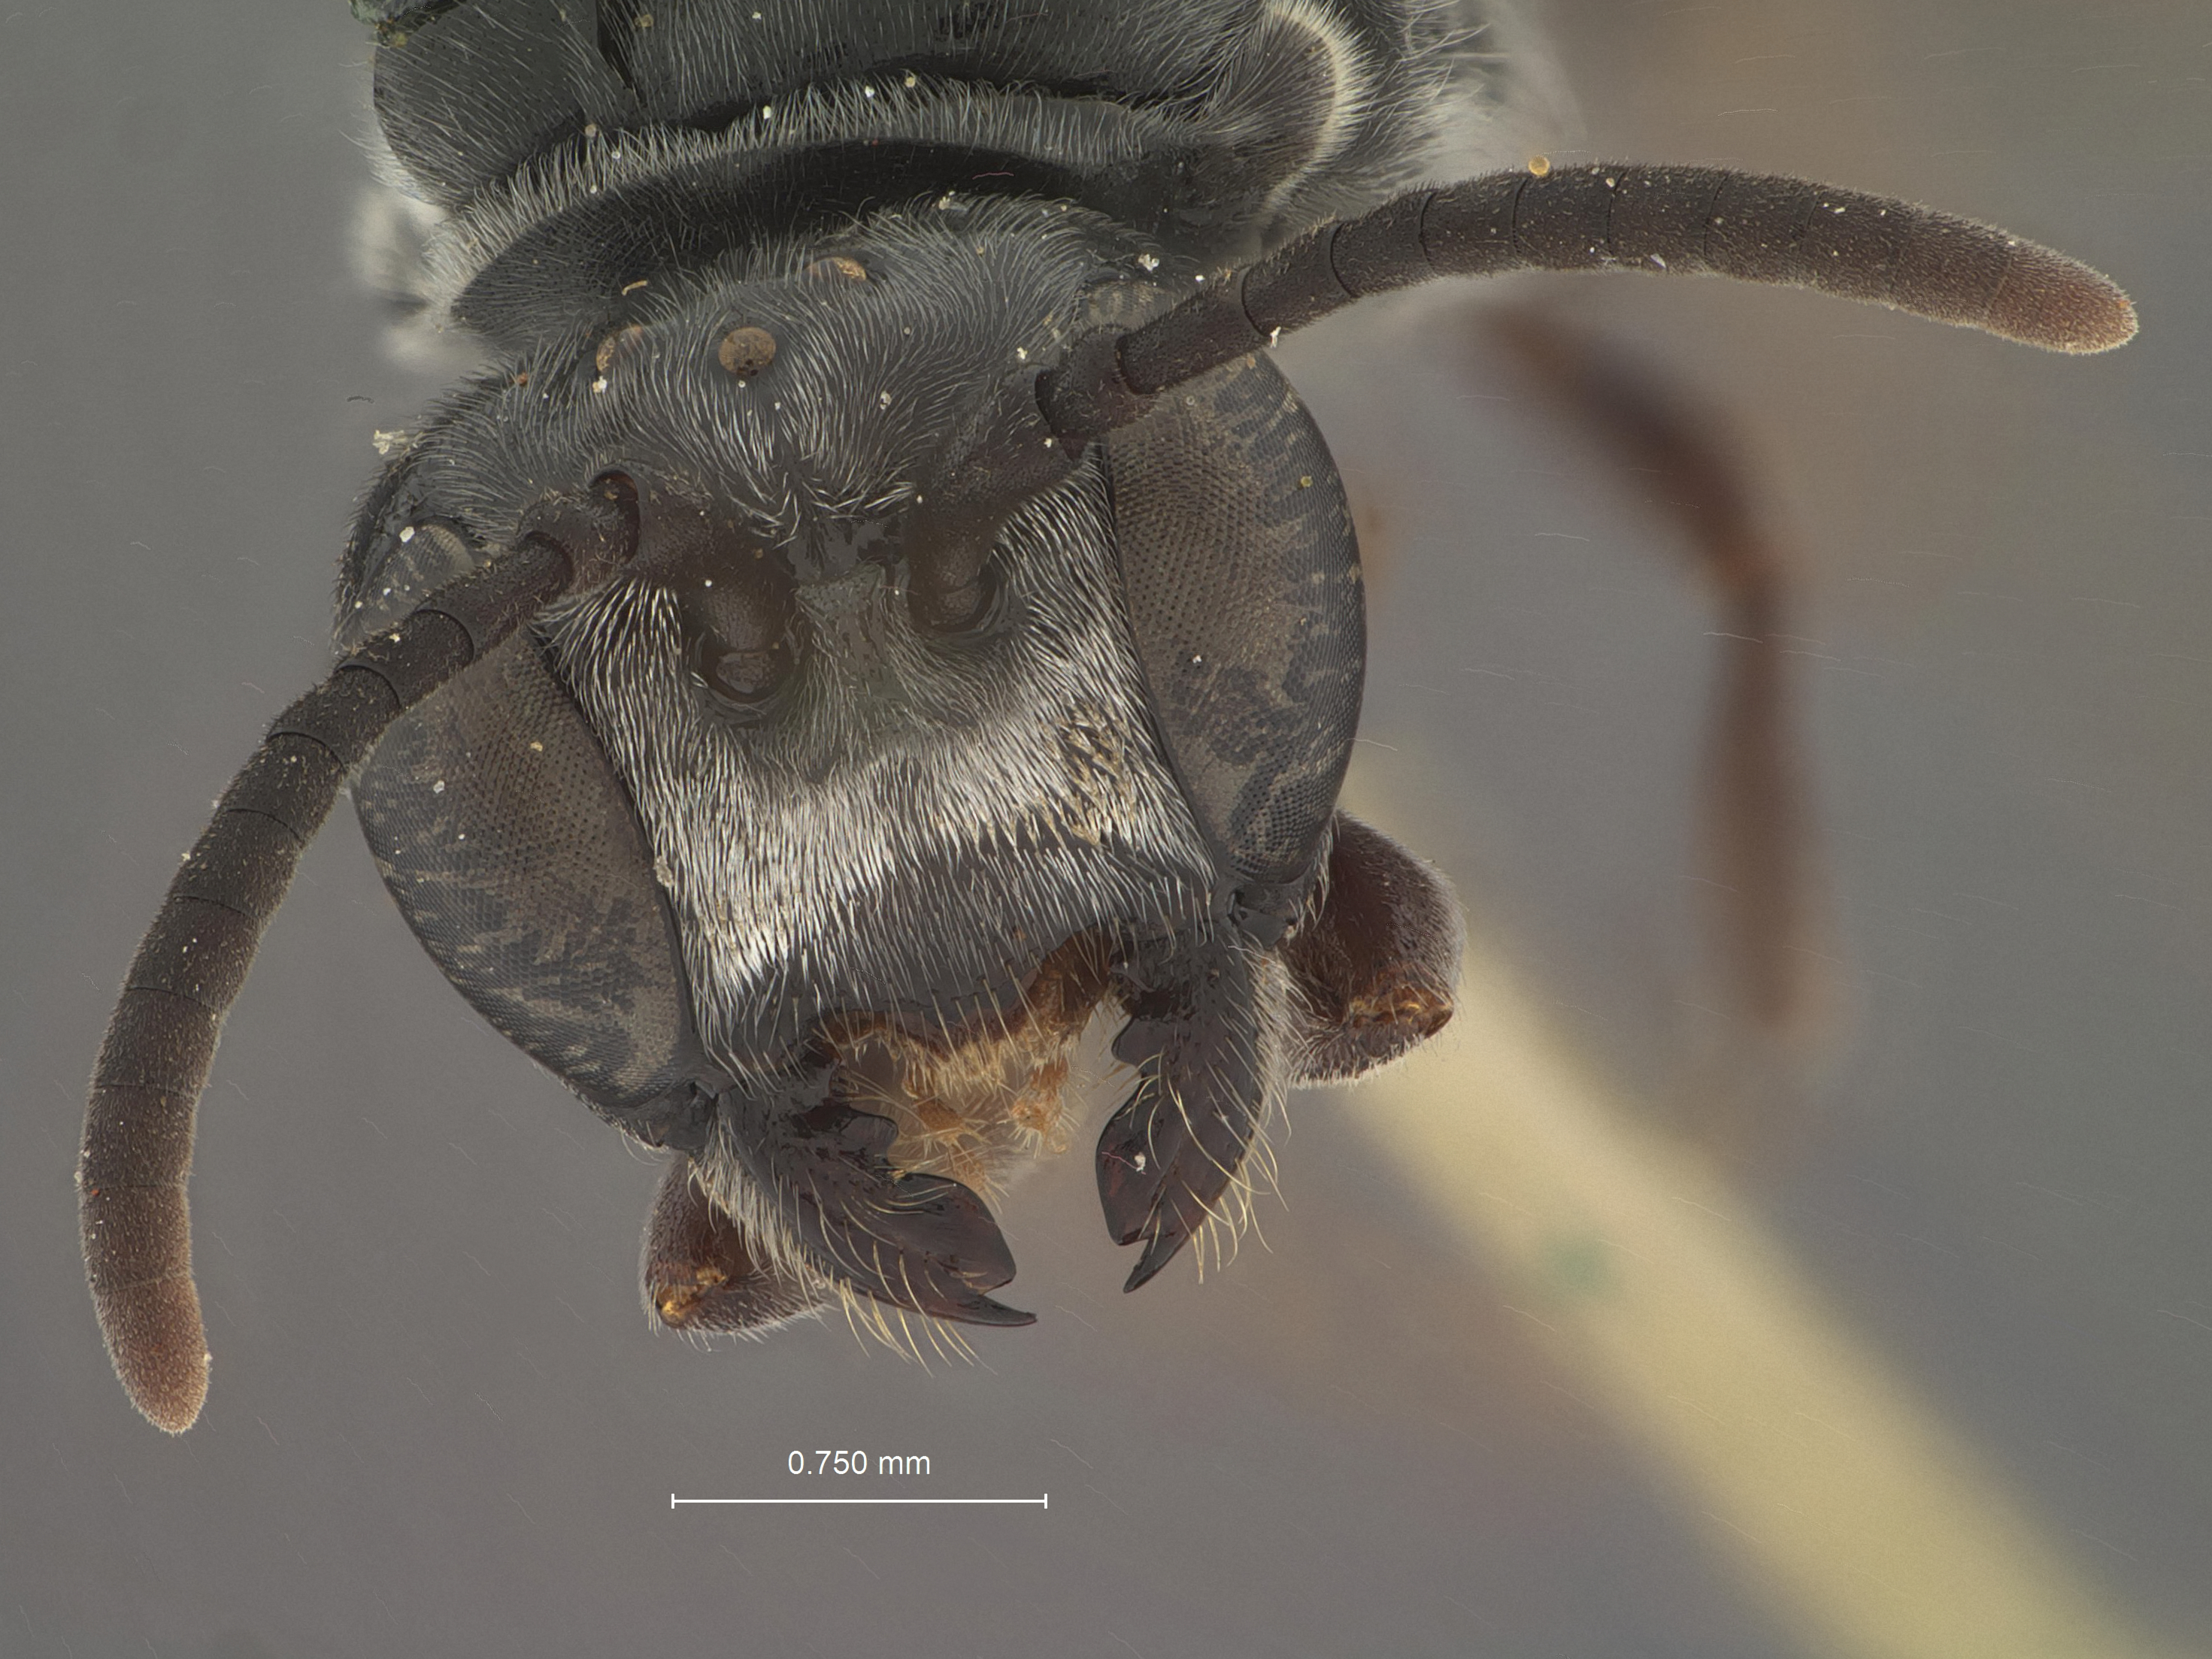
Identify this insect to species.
Psenulus mandibularis
